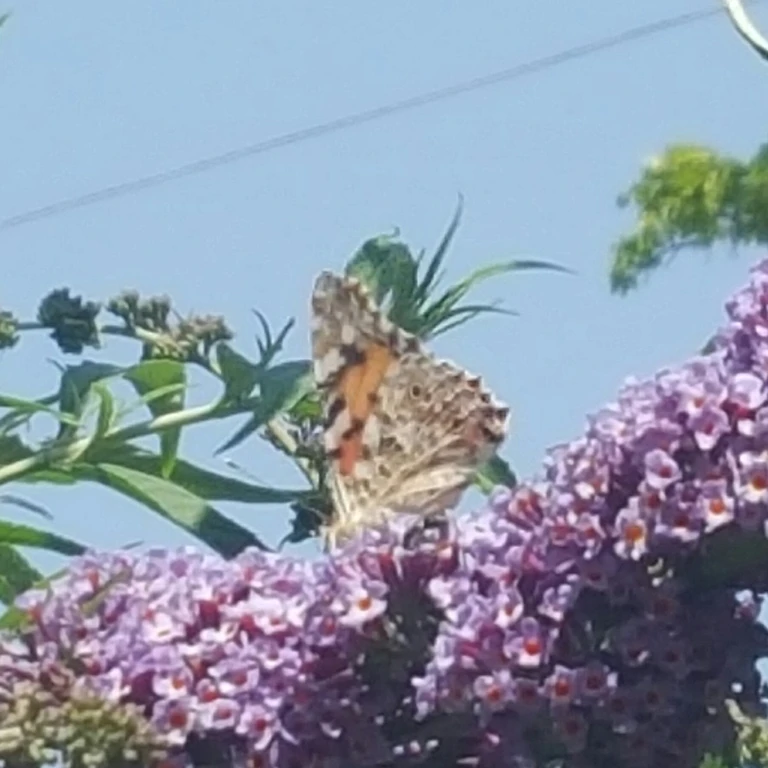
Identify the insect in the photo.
Vanessa cardui
